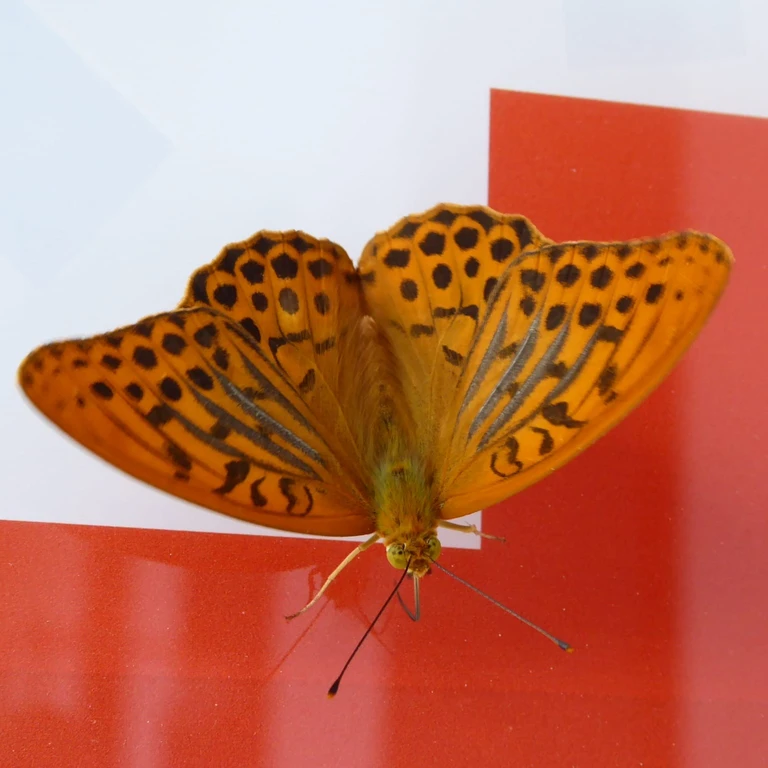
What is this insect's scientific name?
Argynnis paphia
